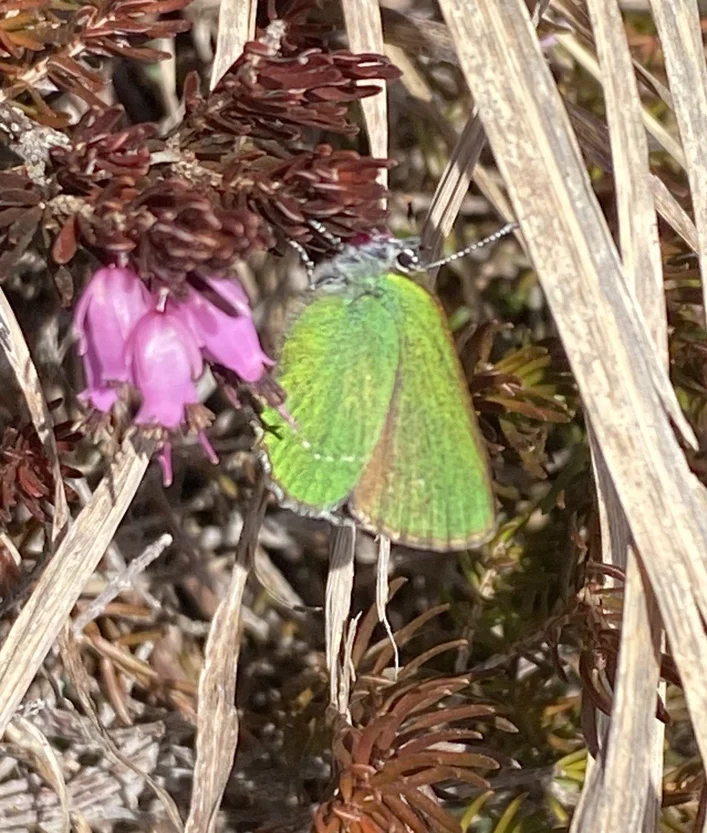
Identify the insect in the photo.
Callophrys rubi
